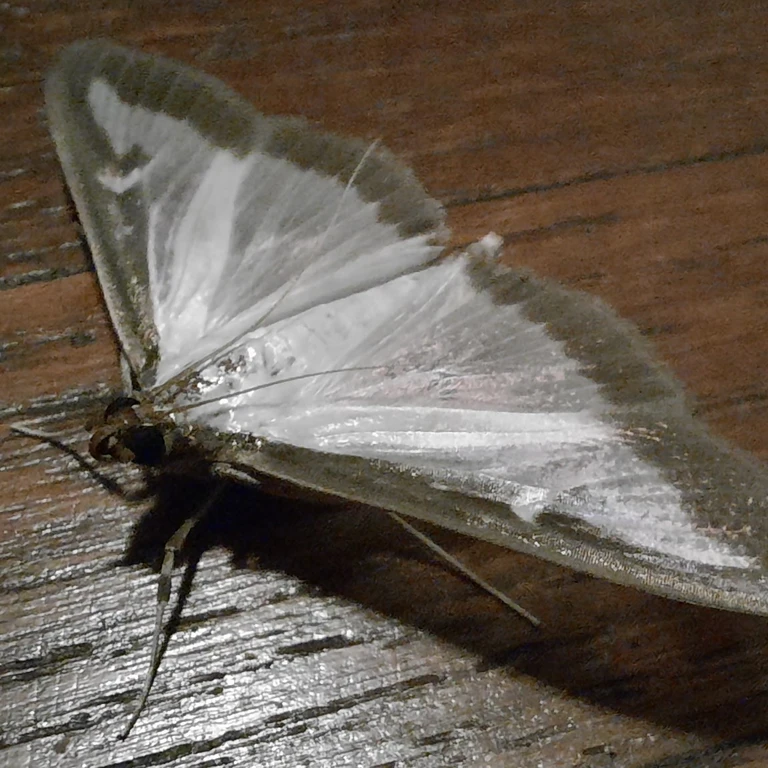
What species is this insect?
Cydalima perspectalis
